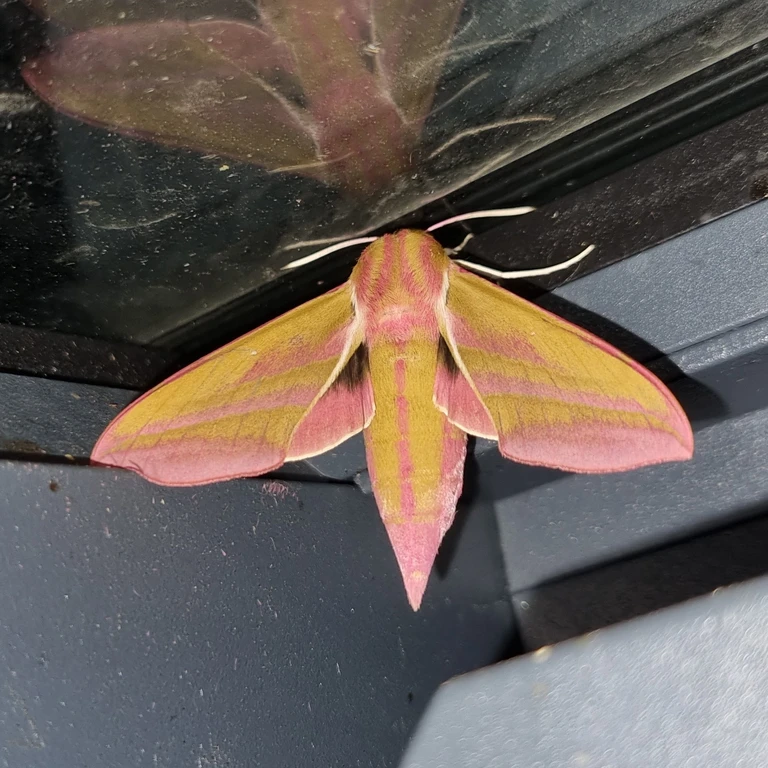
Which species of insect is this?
Deilephila elpenor
